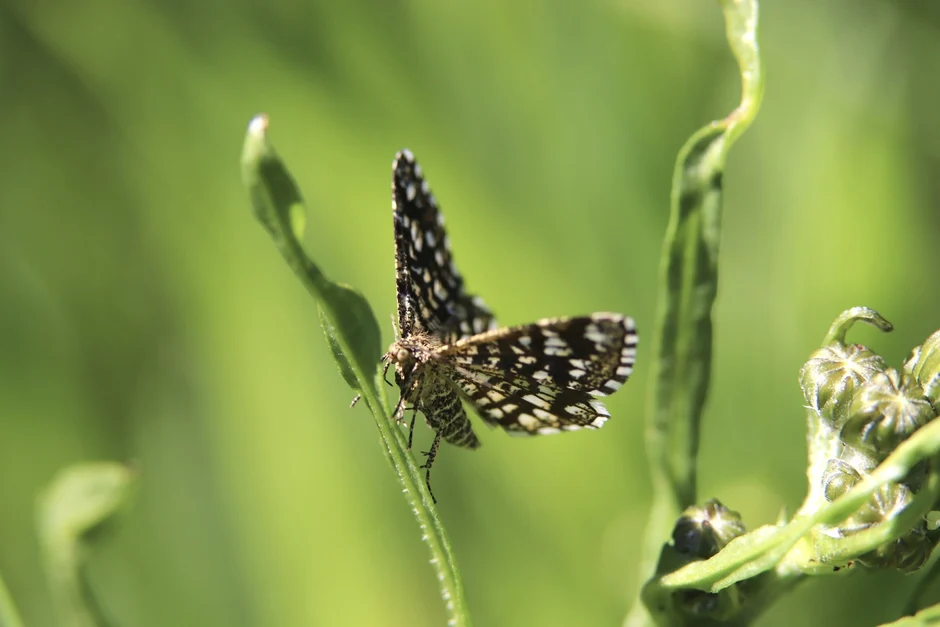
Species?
Chiasmia clathrata
